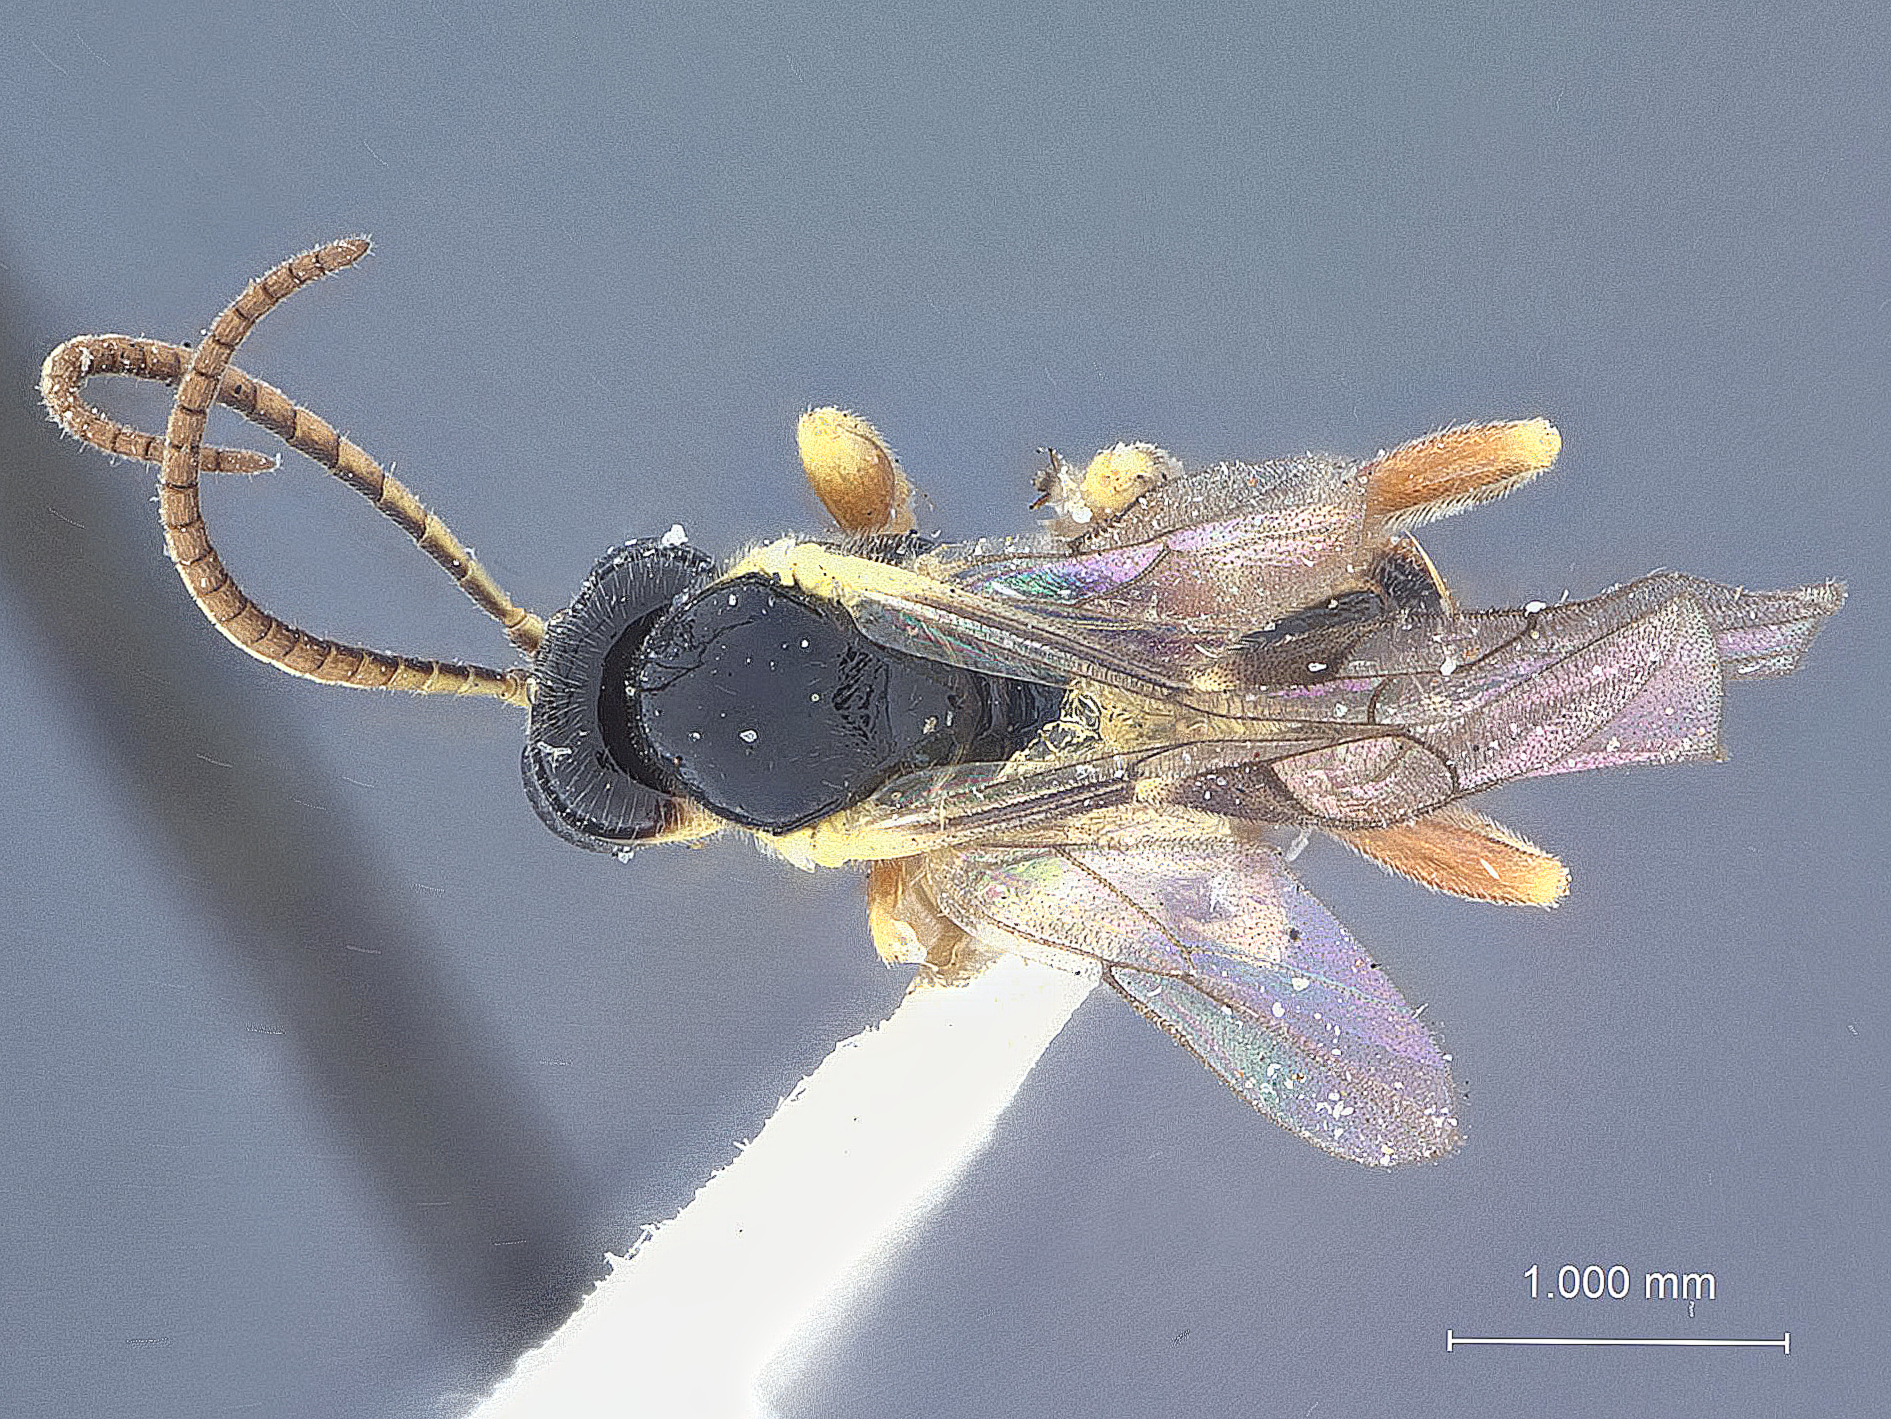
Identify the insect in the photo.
Ctenochira deplanata
